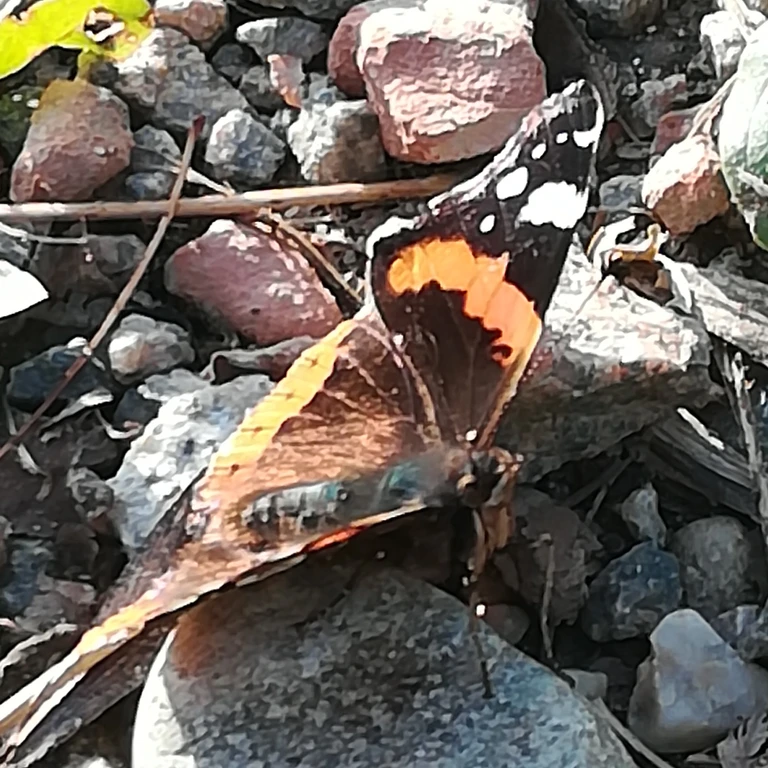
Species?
Vanessa atalanta
